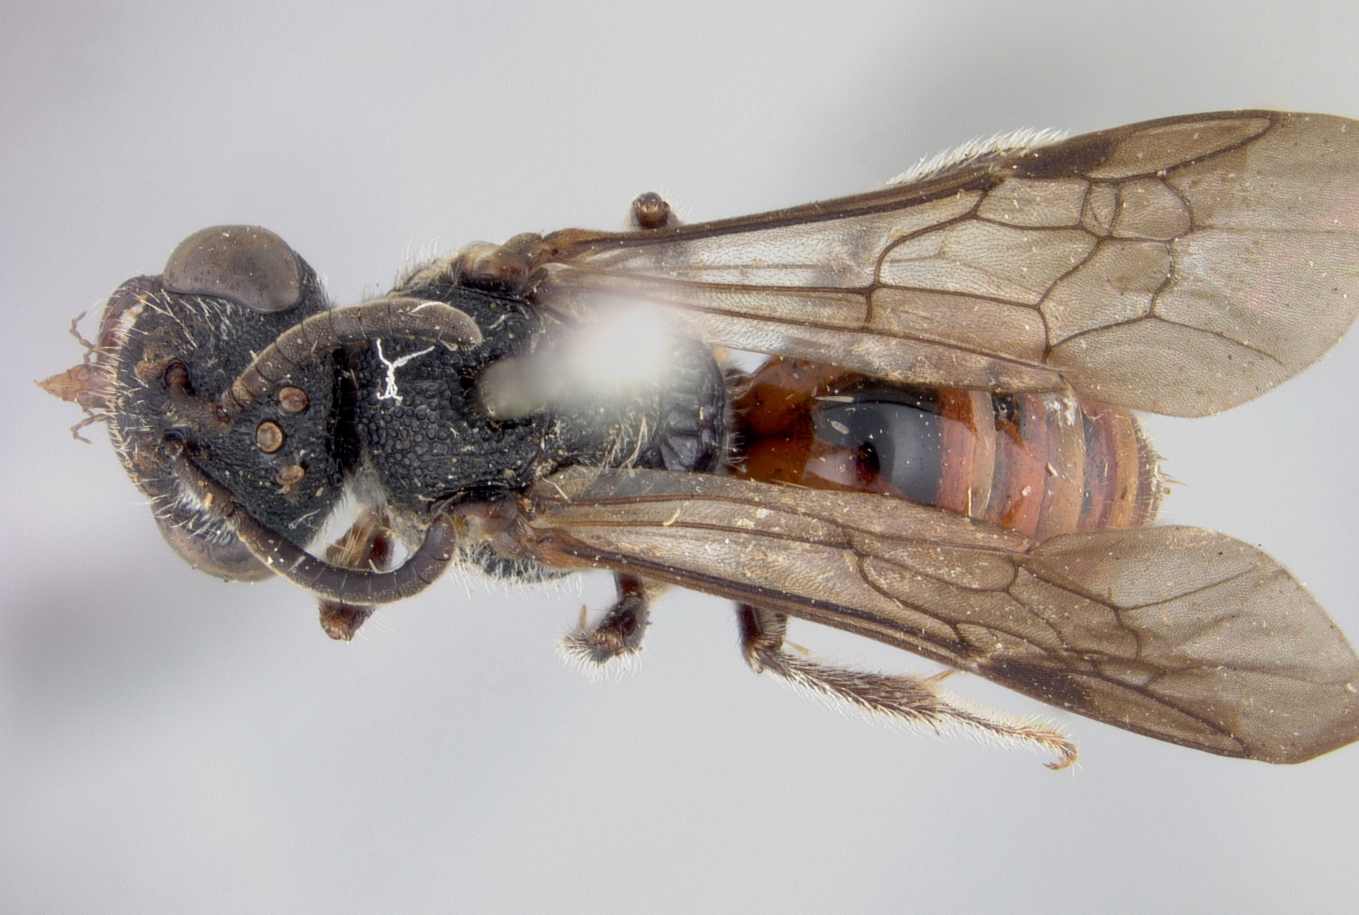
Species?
Sphecodes bakeri
